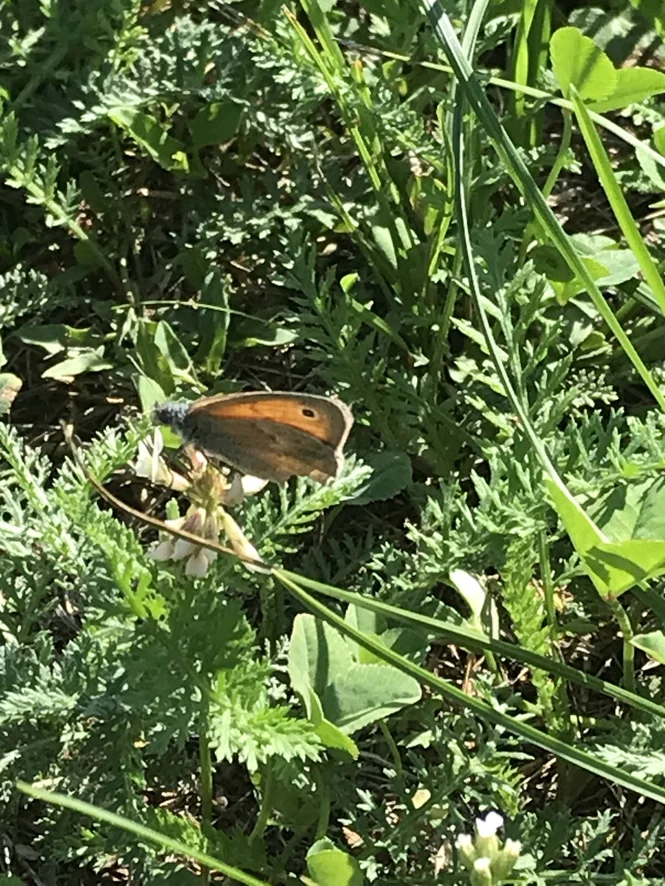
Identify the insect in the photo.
Coenonympha pamphilus
